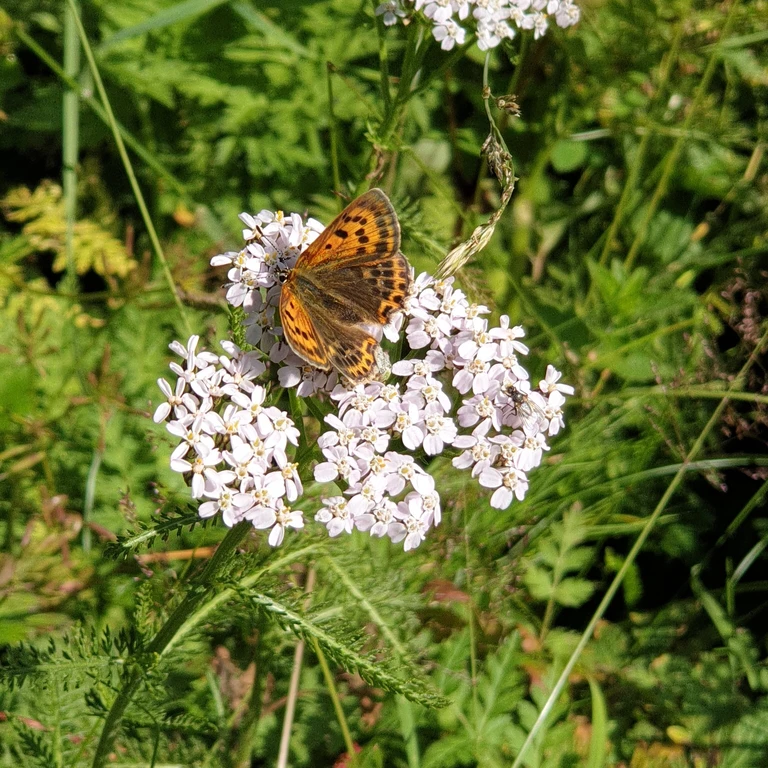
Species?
Lycaena virgaureae
